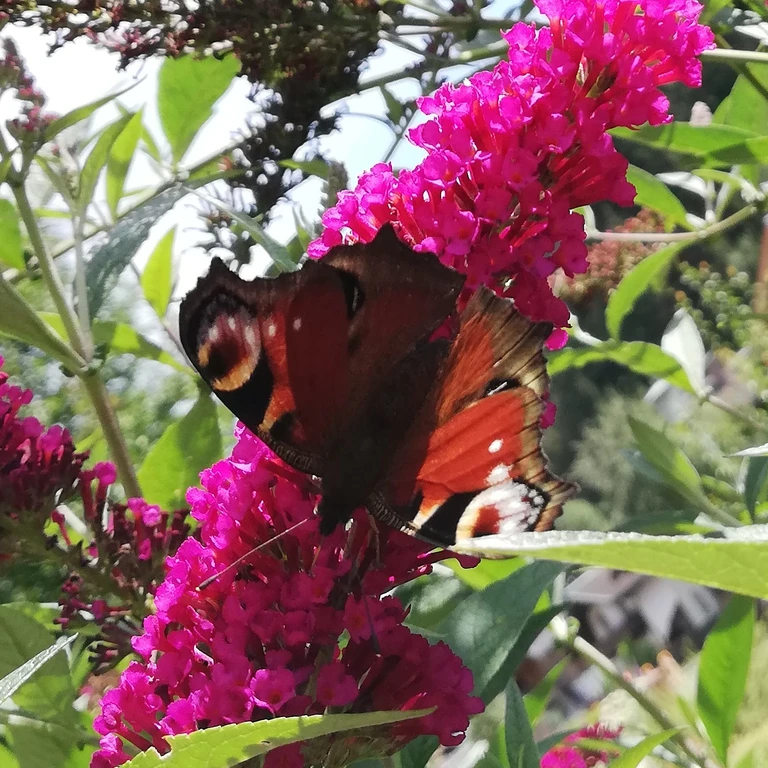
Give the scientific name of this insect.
Aglais io
